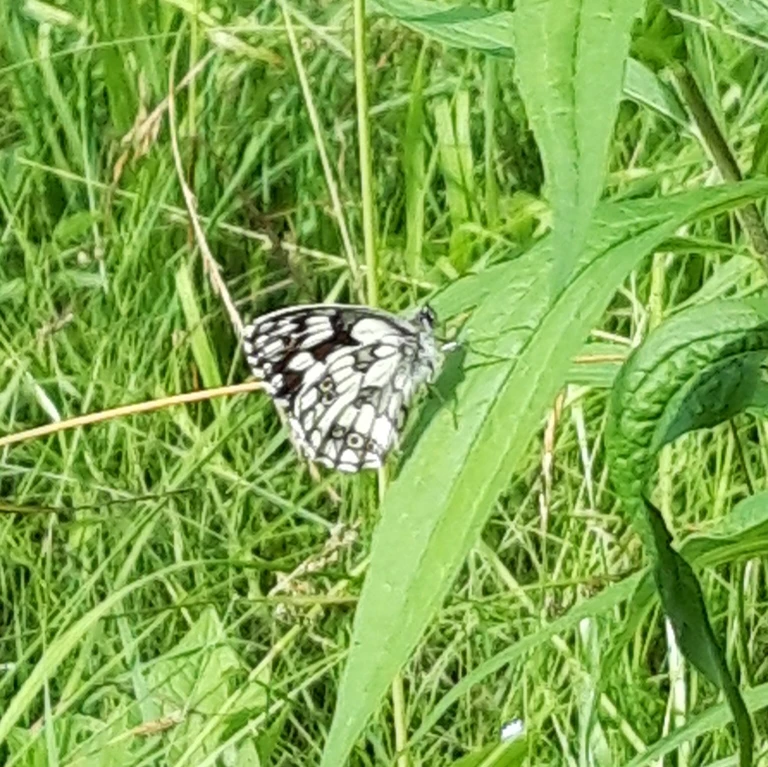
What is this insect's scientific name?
Melanargia galathea
